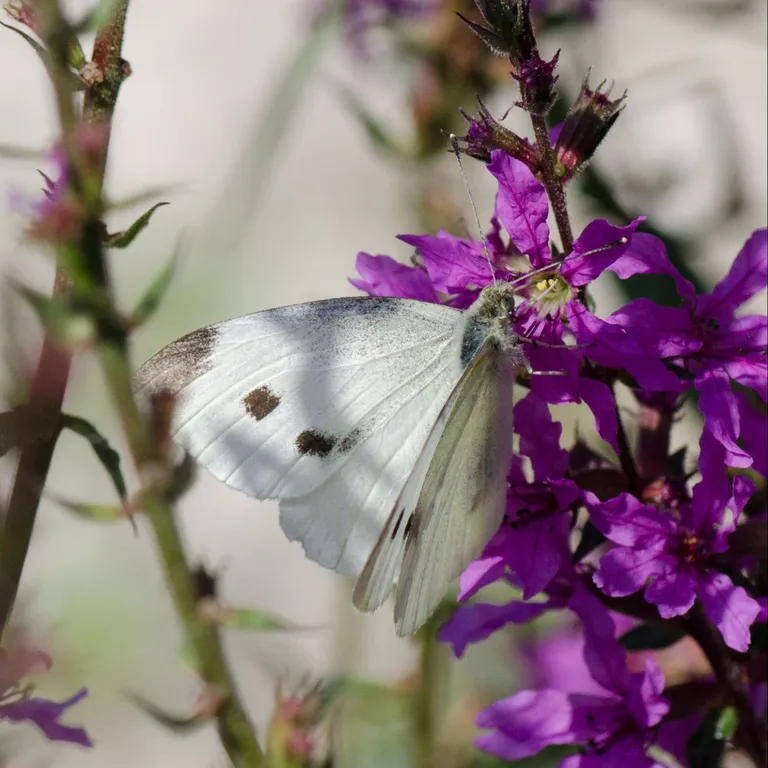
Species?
Pieris rapae
